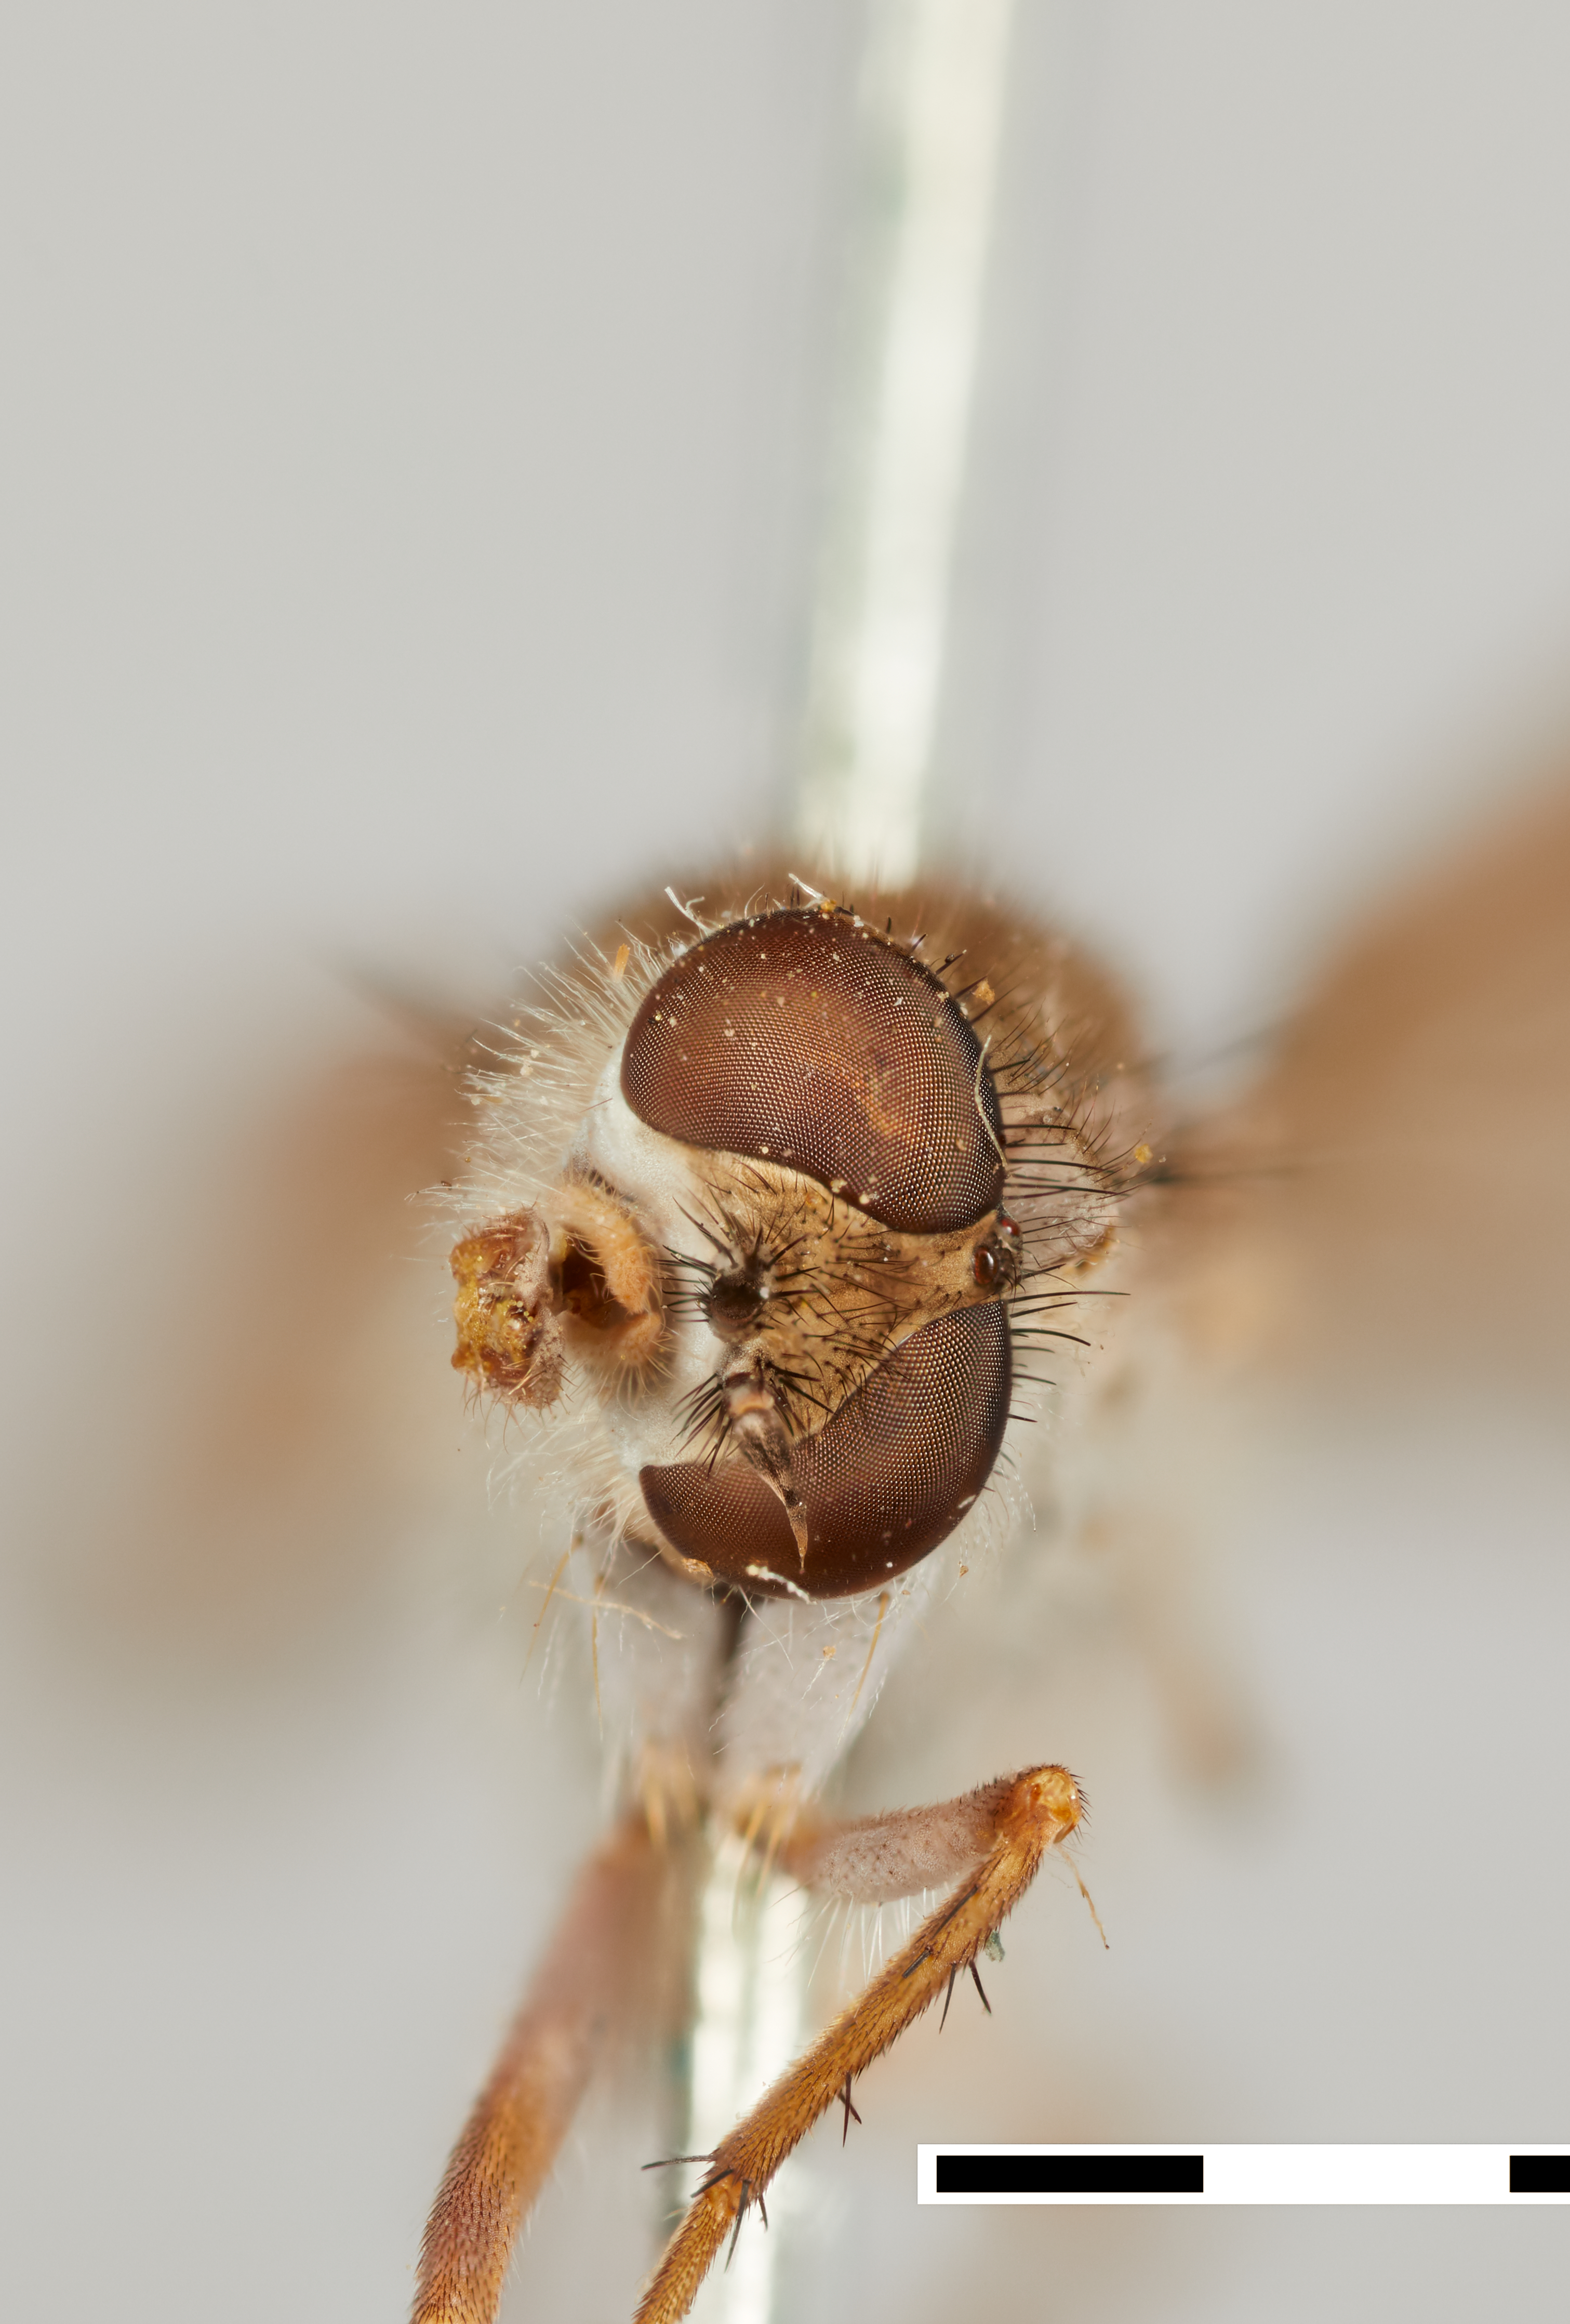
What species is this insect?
Dialineura pallidiventris
